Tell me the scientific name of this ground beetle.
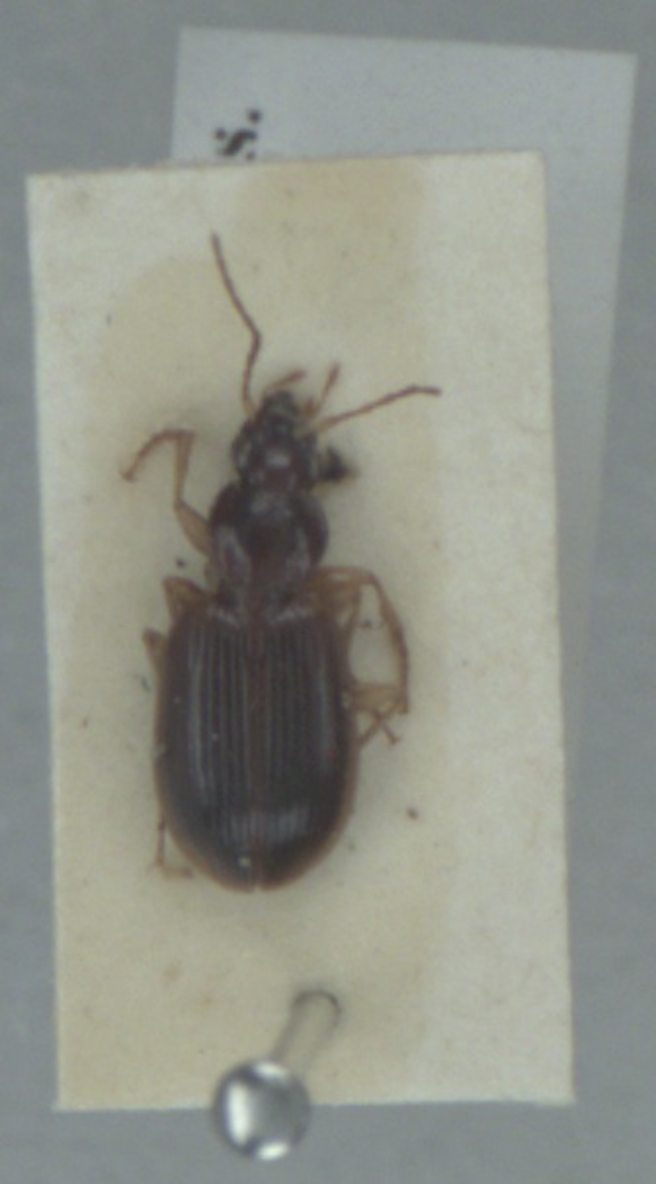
Paranchus albipes
